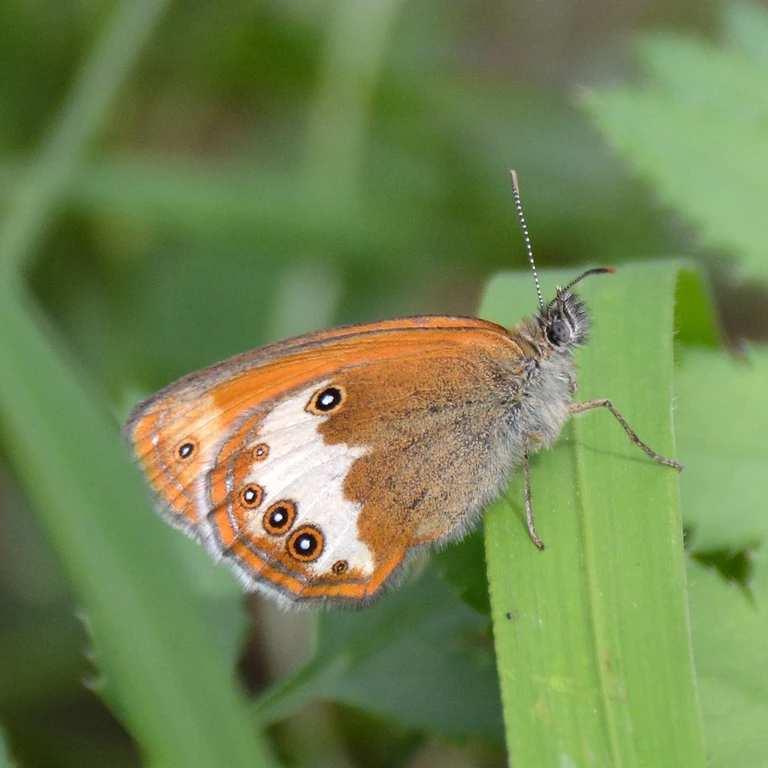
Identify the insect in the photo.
Coenonympha arcania
